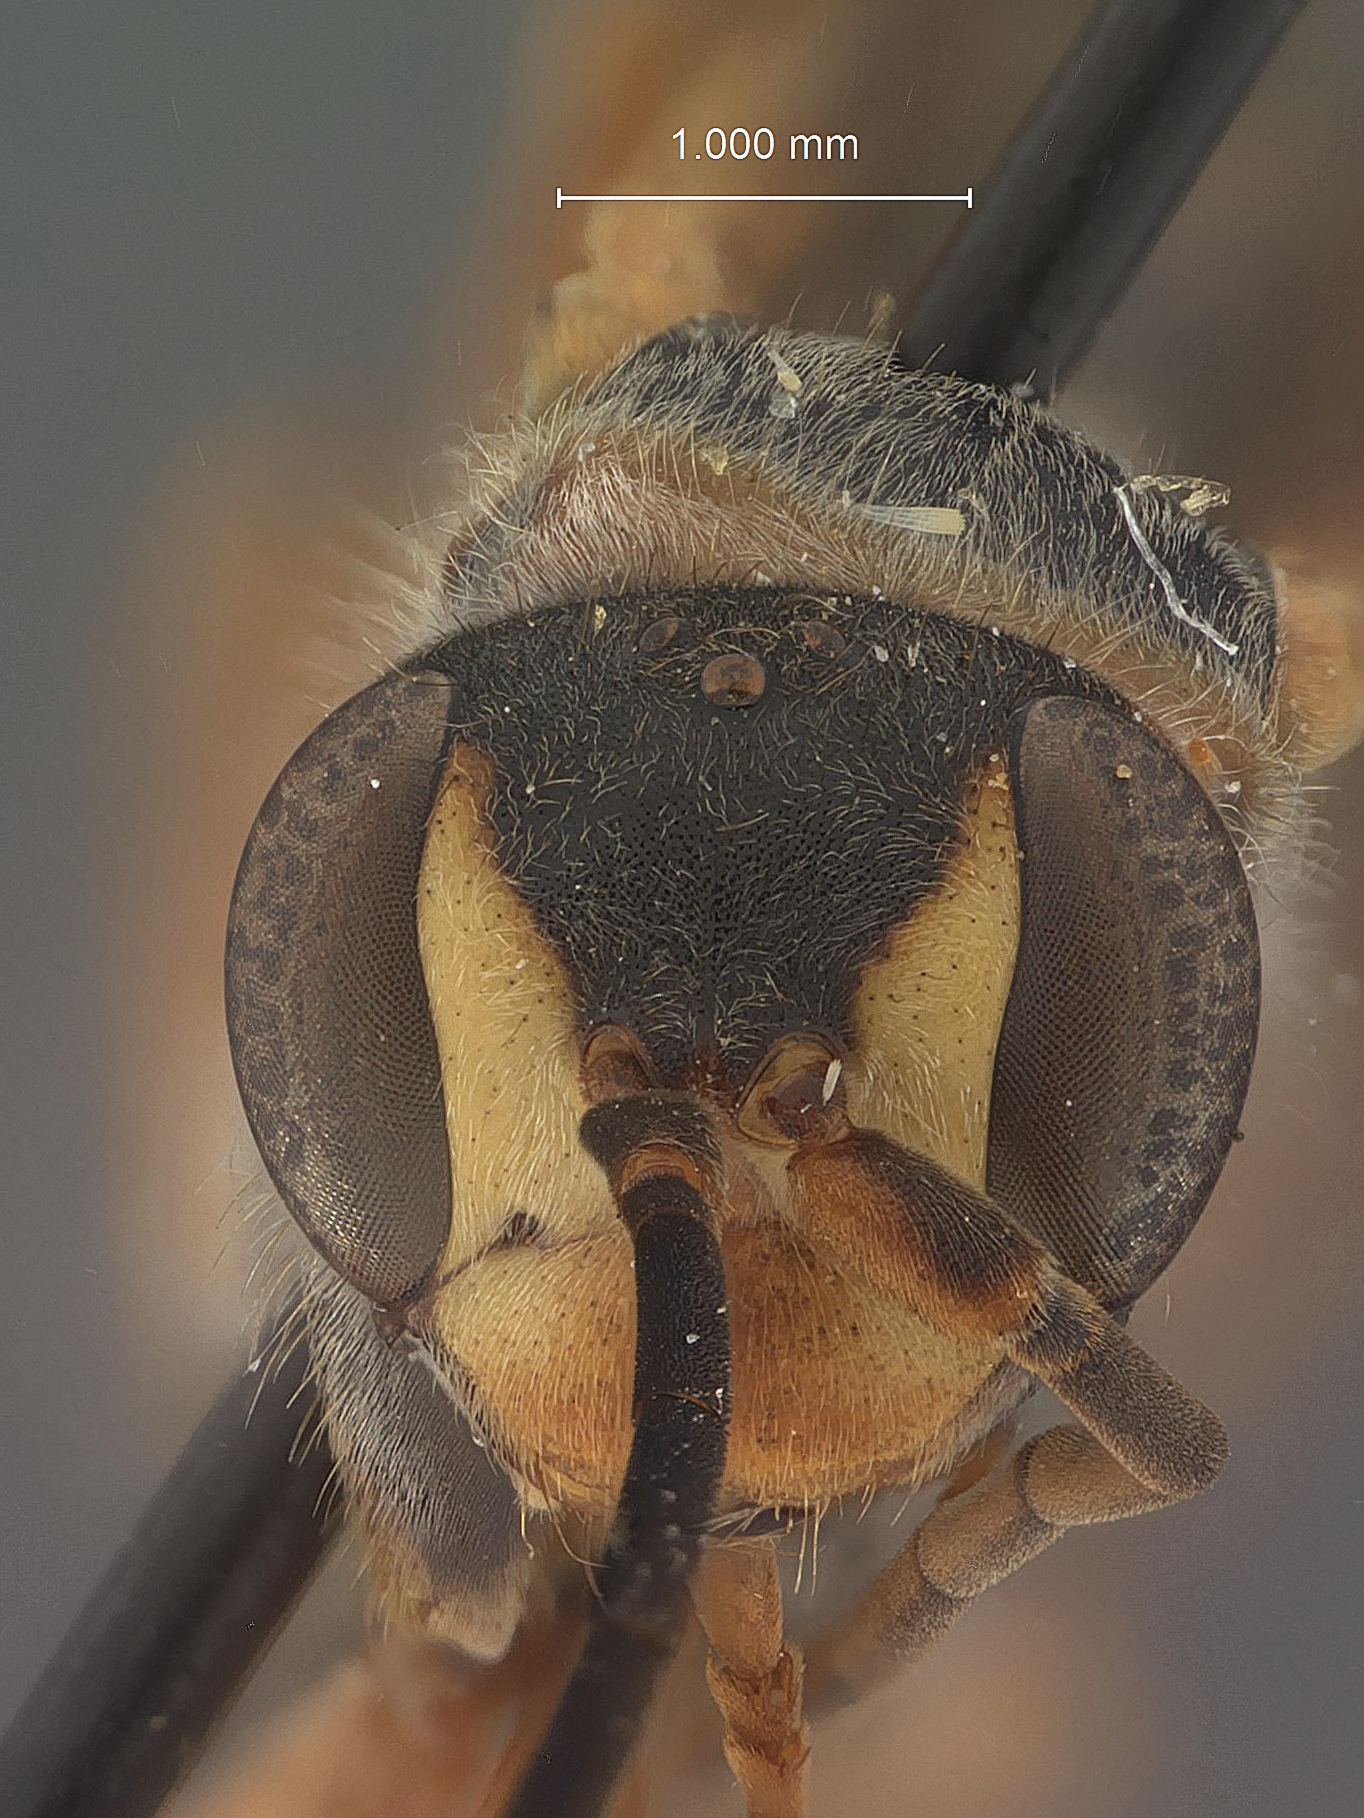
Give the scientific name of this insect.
Priocnessus evansi
